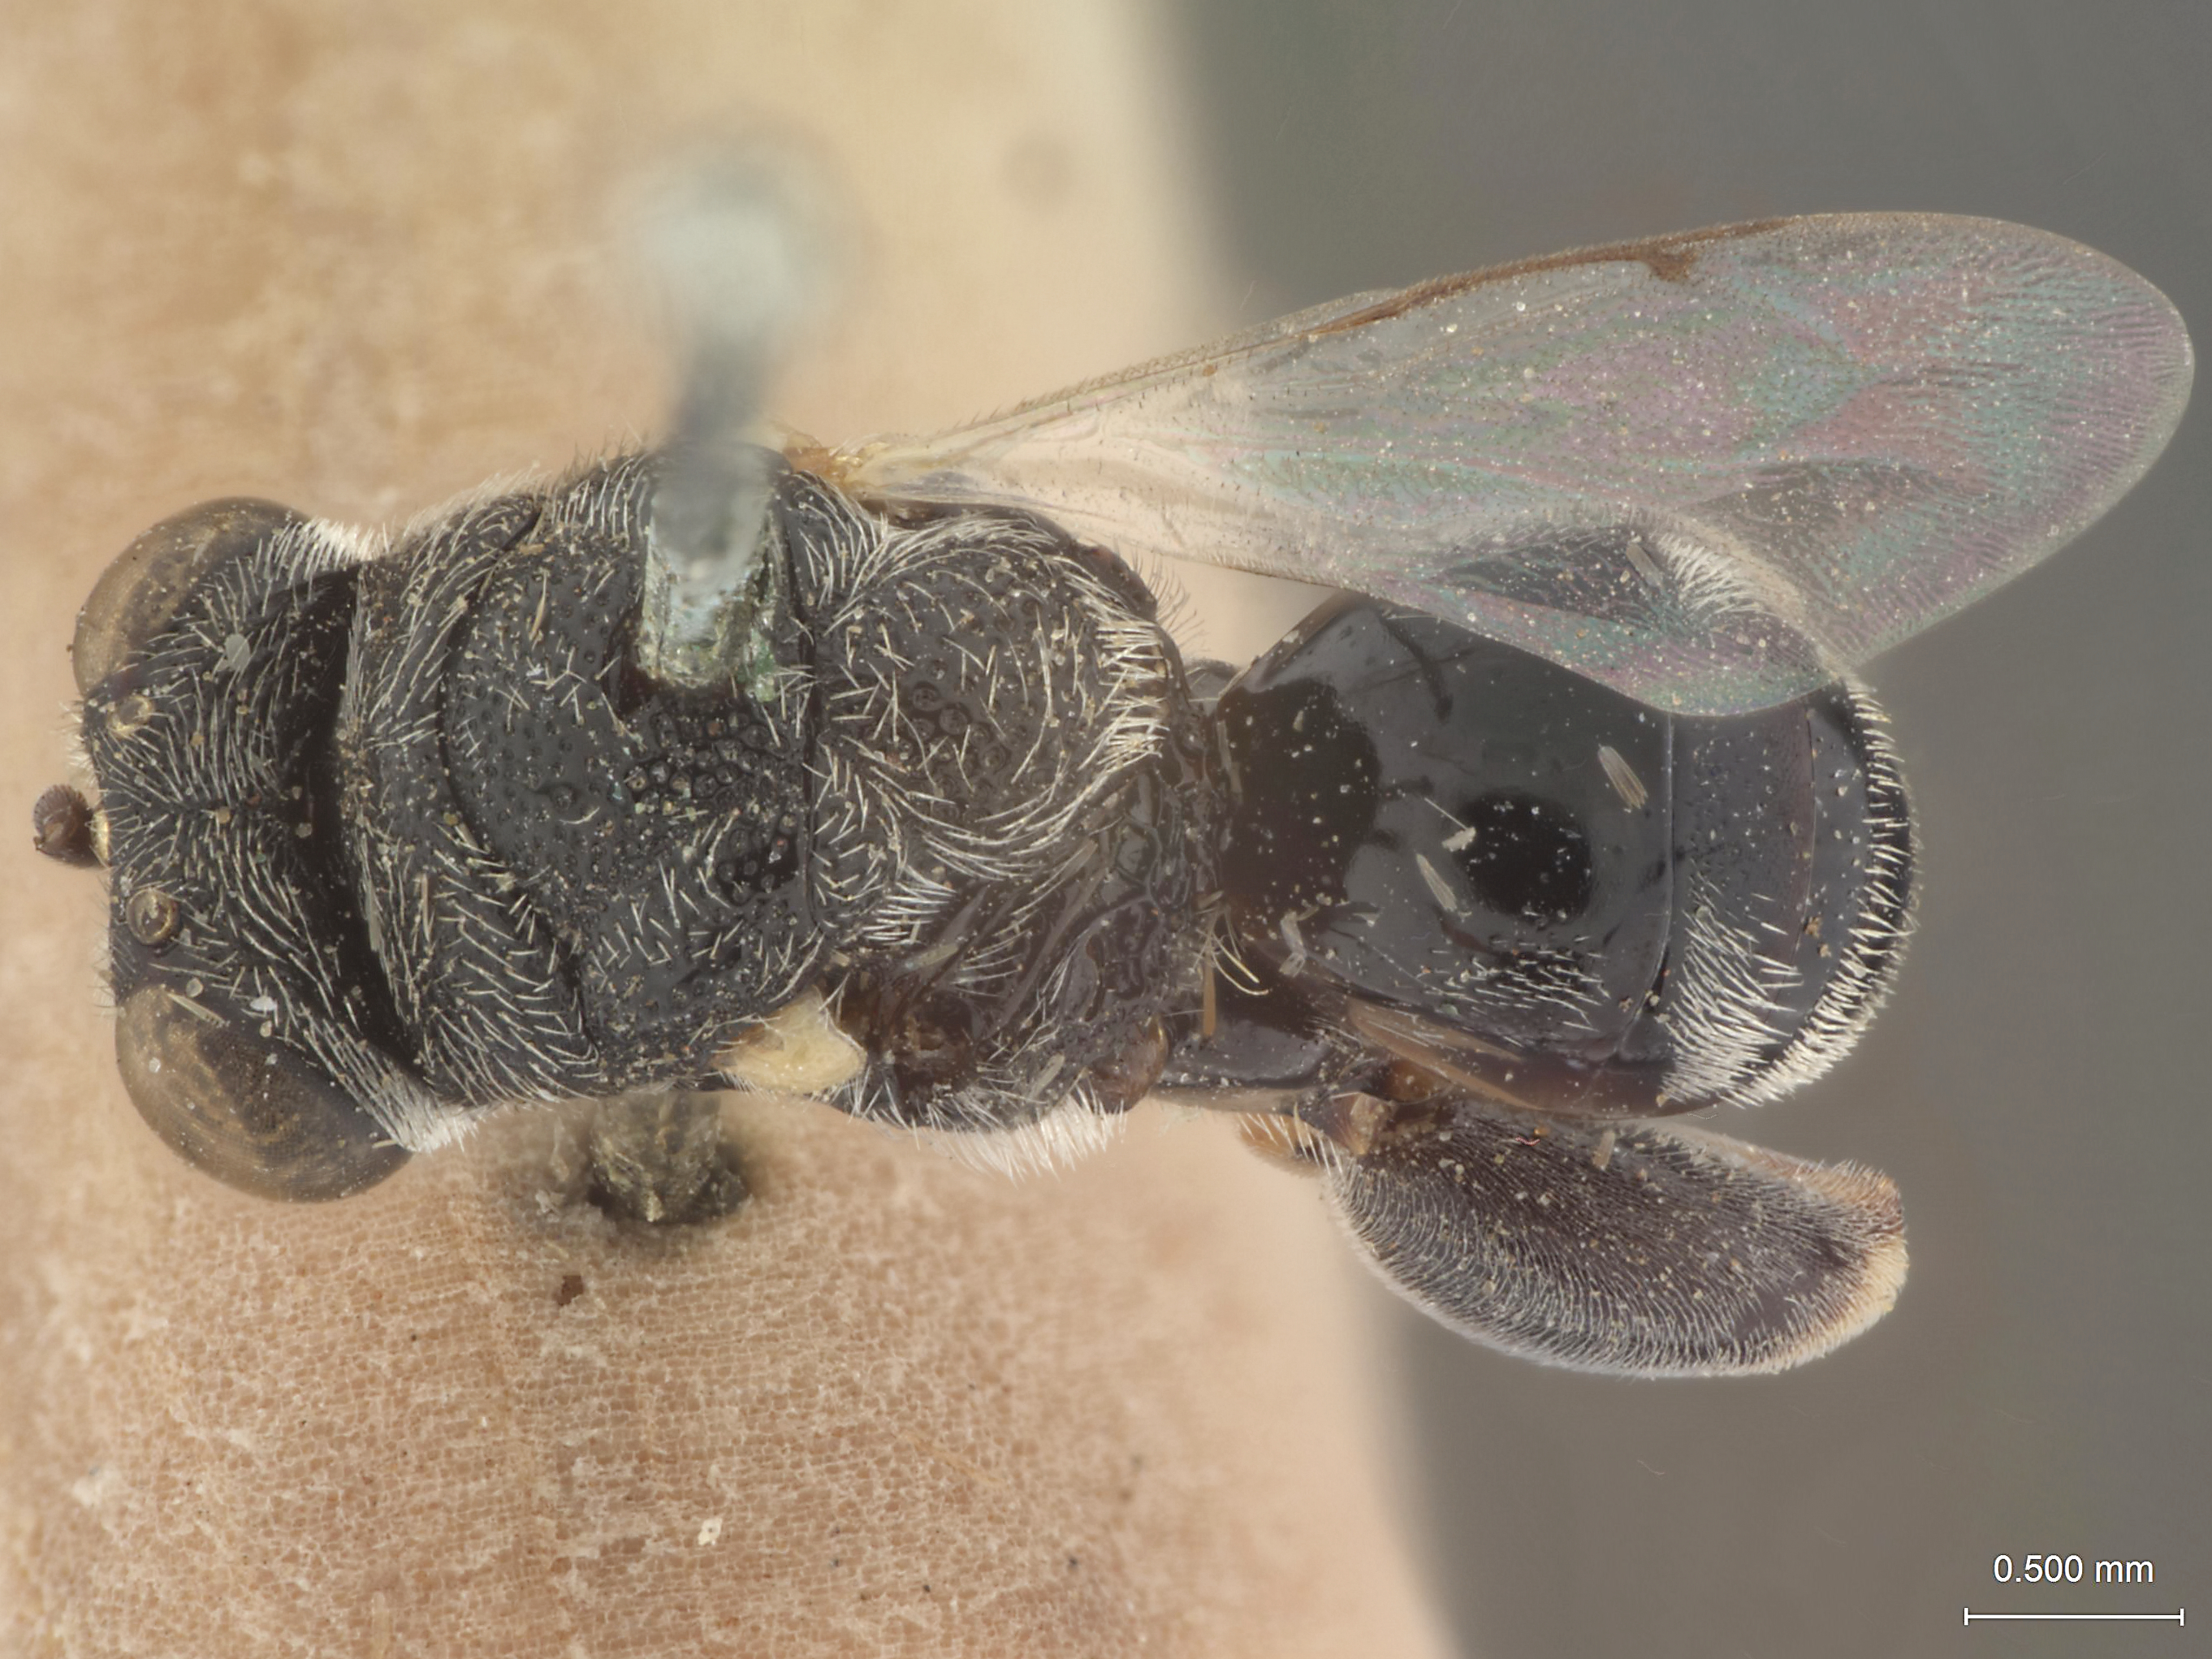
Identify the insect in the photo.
Epitelia mathurai
